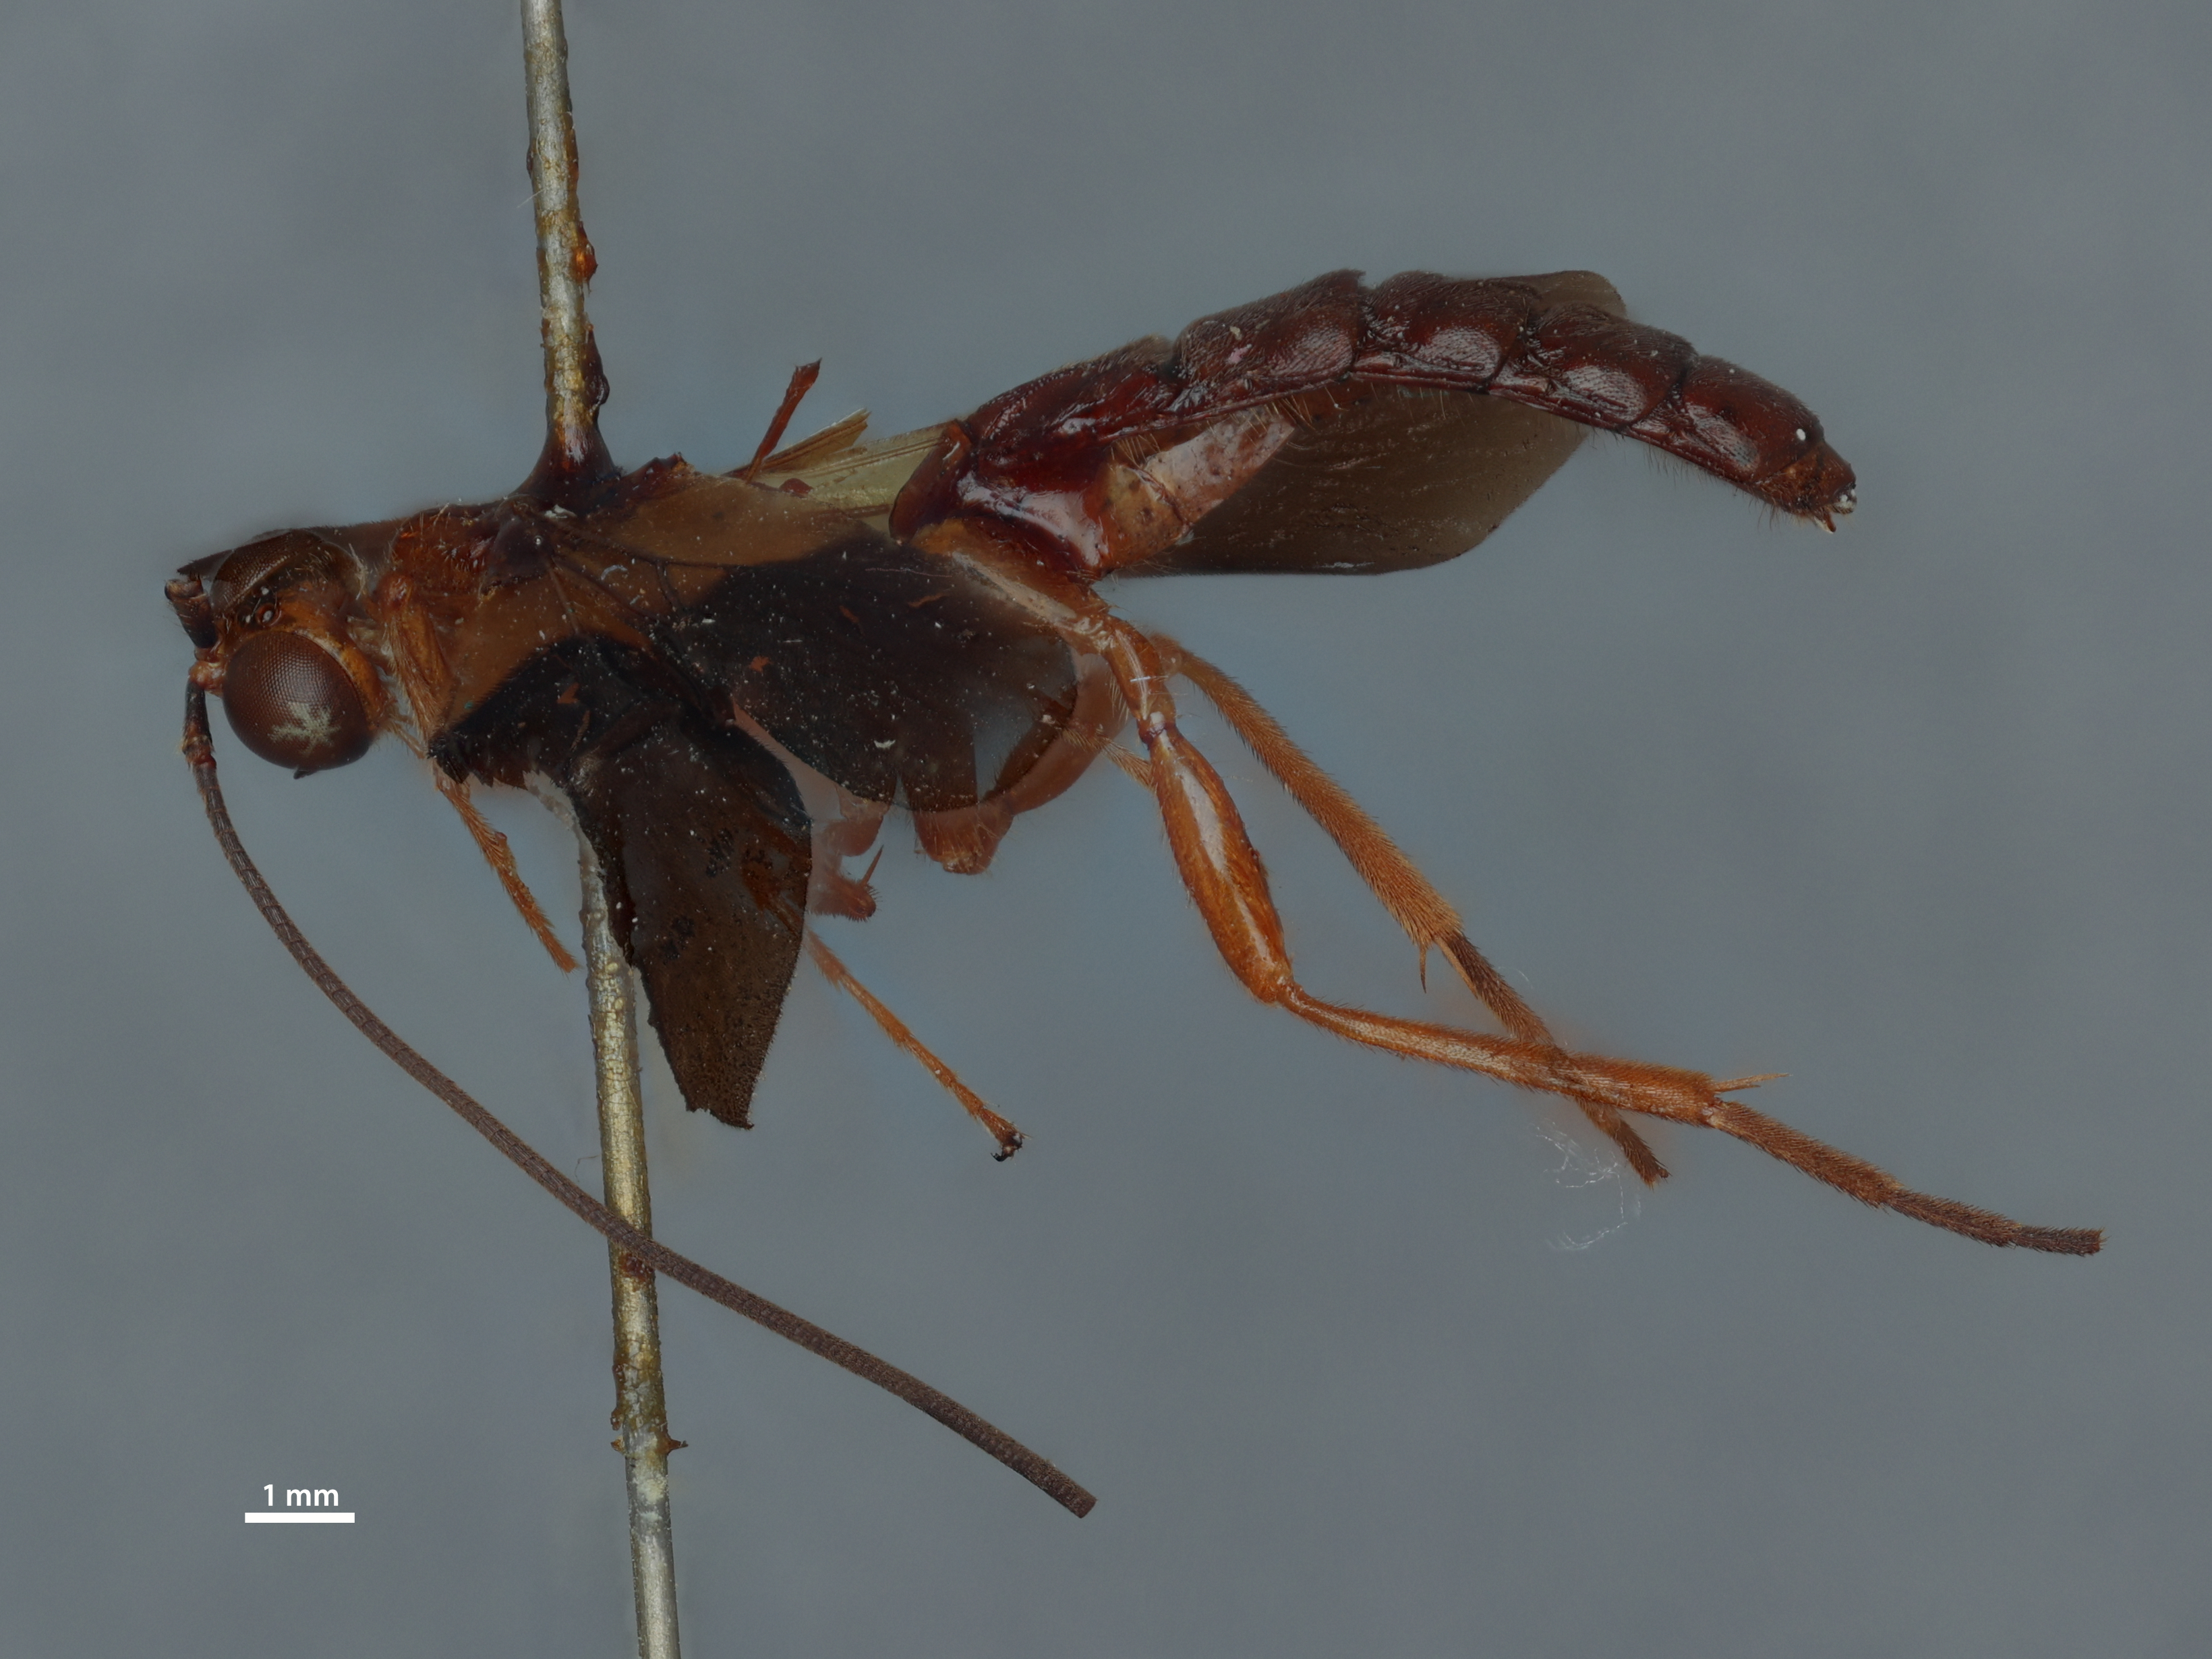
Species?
Macrobracon flavonotum
